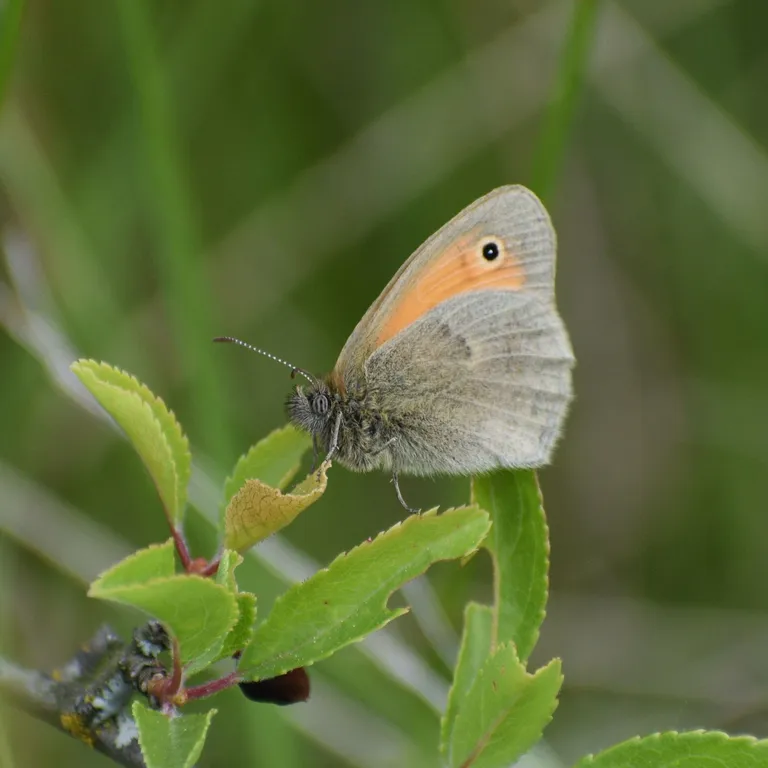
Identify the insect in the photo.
Coenonympha pamphilus
